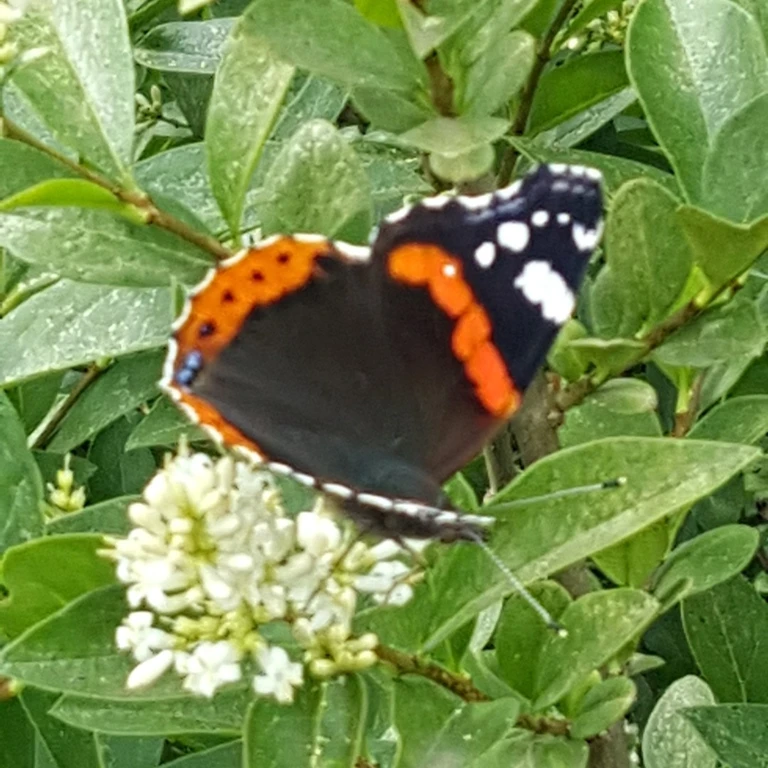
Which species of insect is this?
Vanessa atalanta
